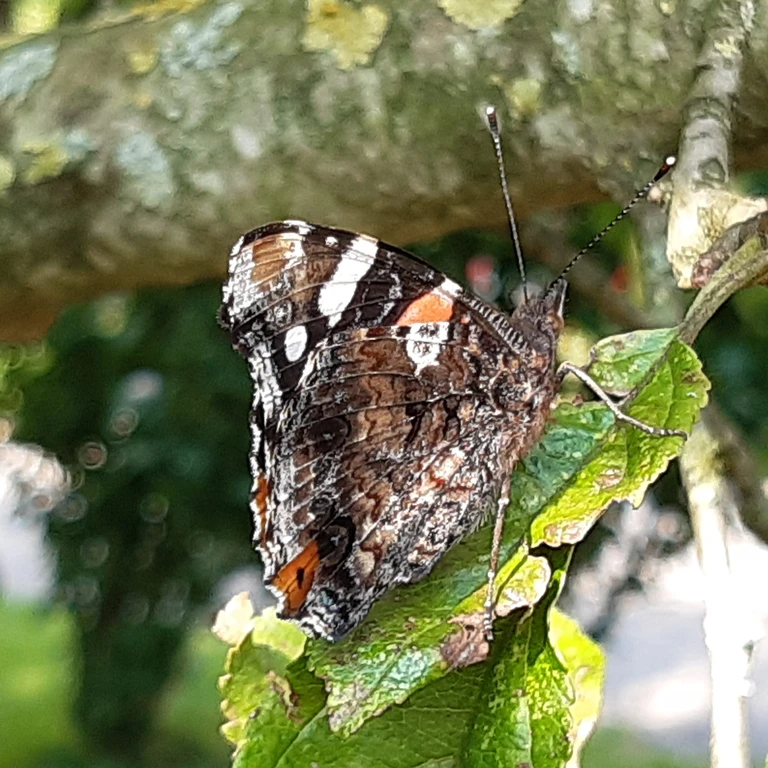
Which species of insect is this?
Vanessa atalanta
